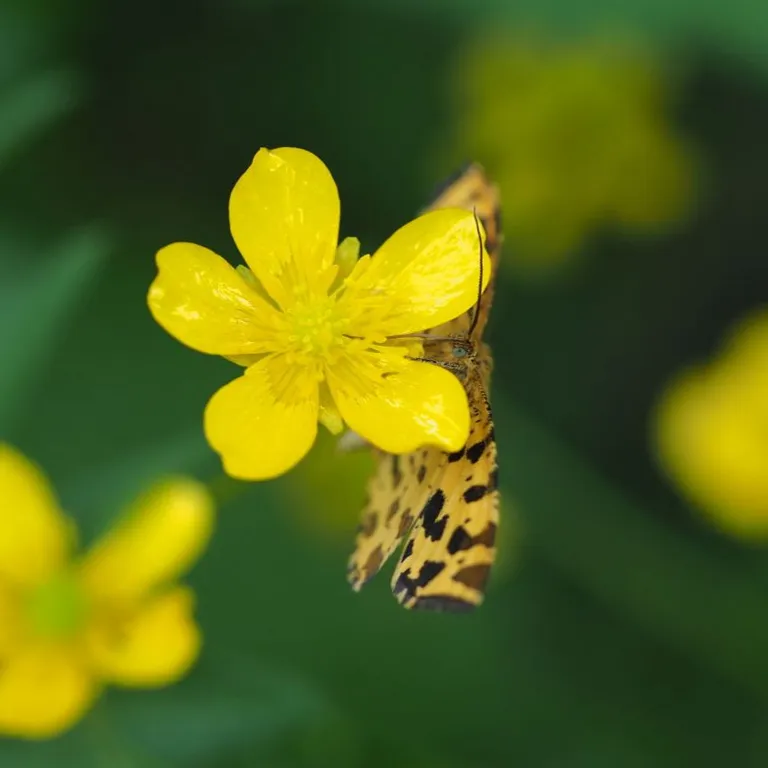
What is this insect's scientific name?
Pseudopanthera macularia
